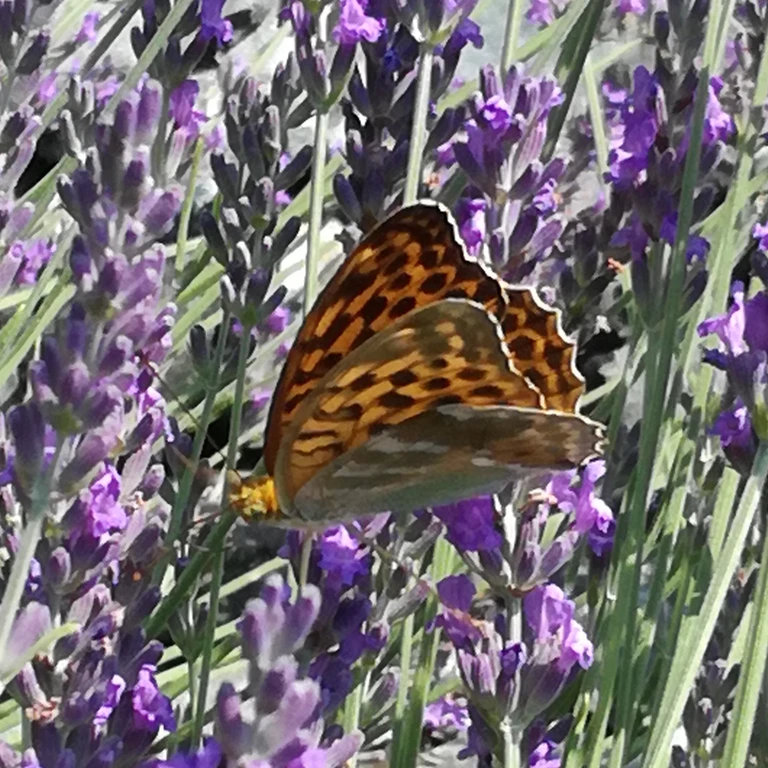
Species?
Argynnis paphia
